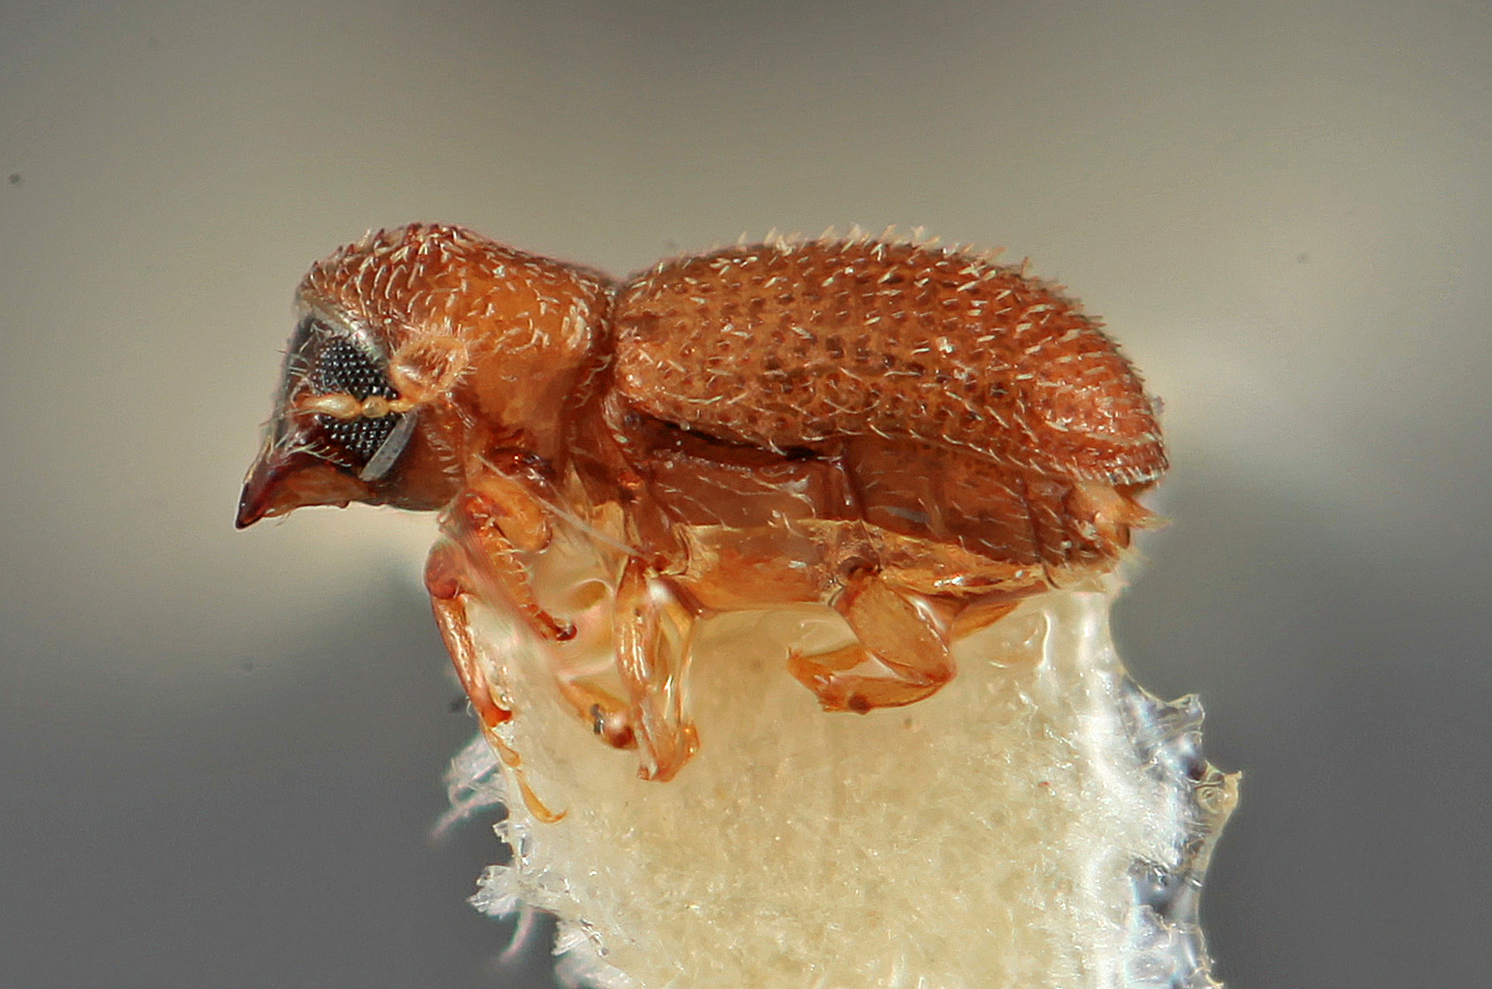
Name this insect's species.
Pseudothysanoes mandibularis
